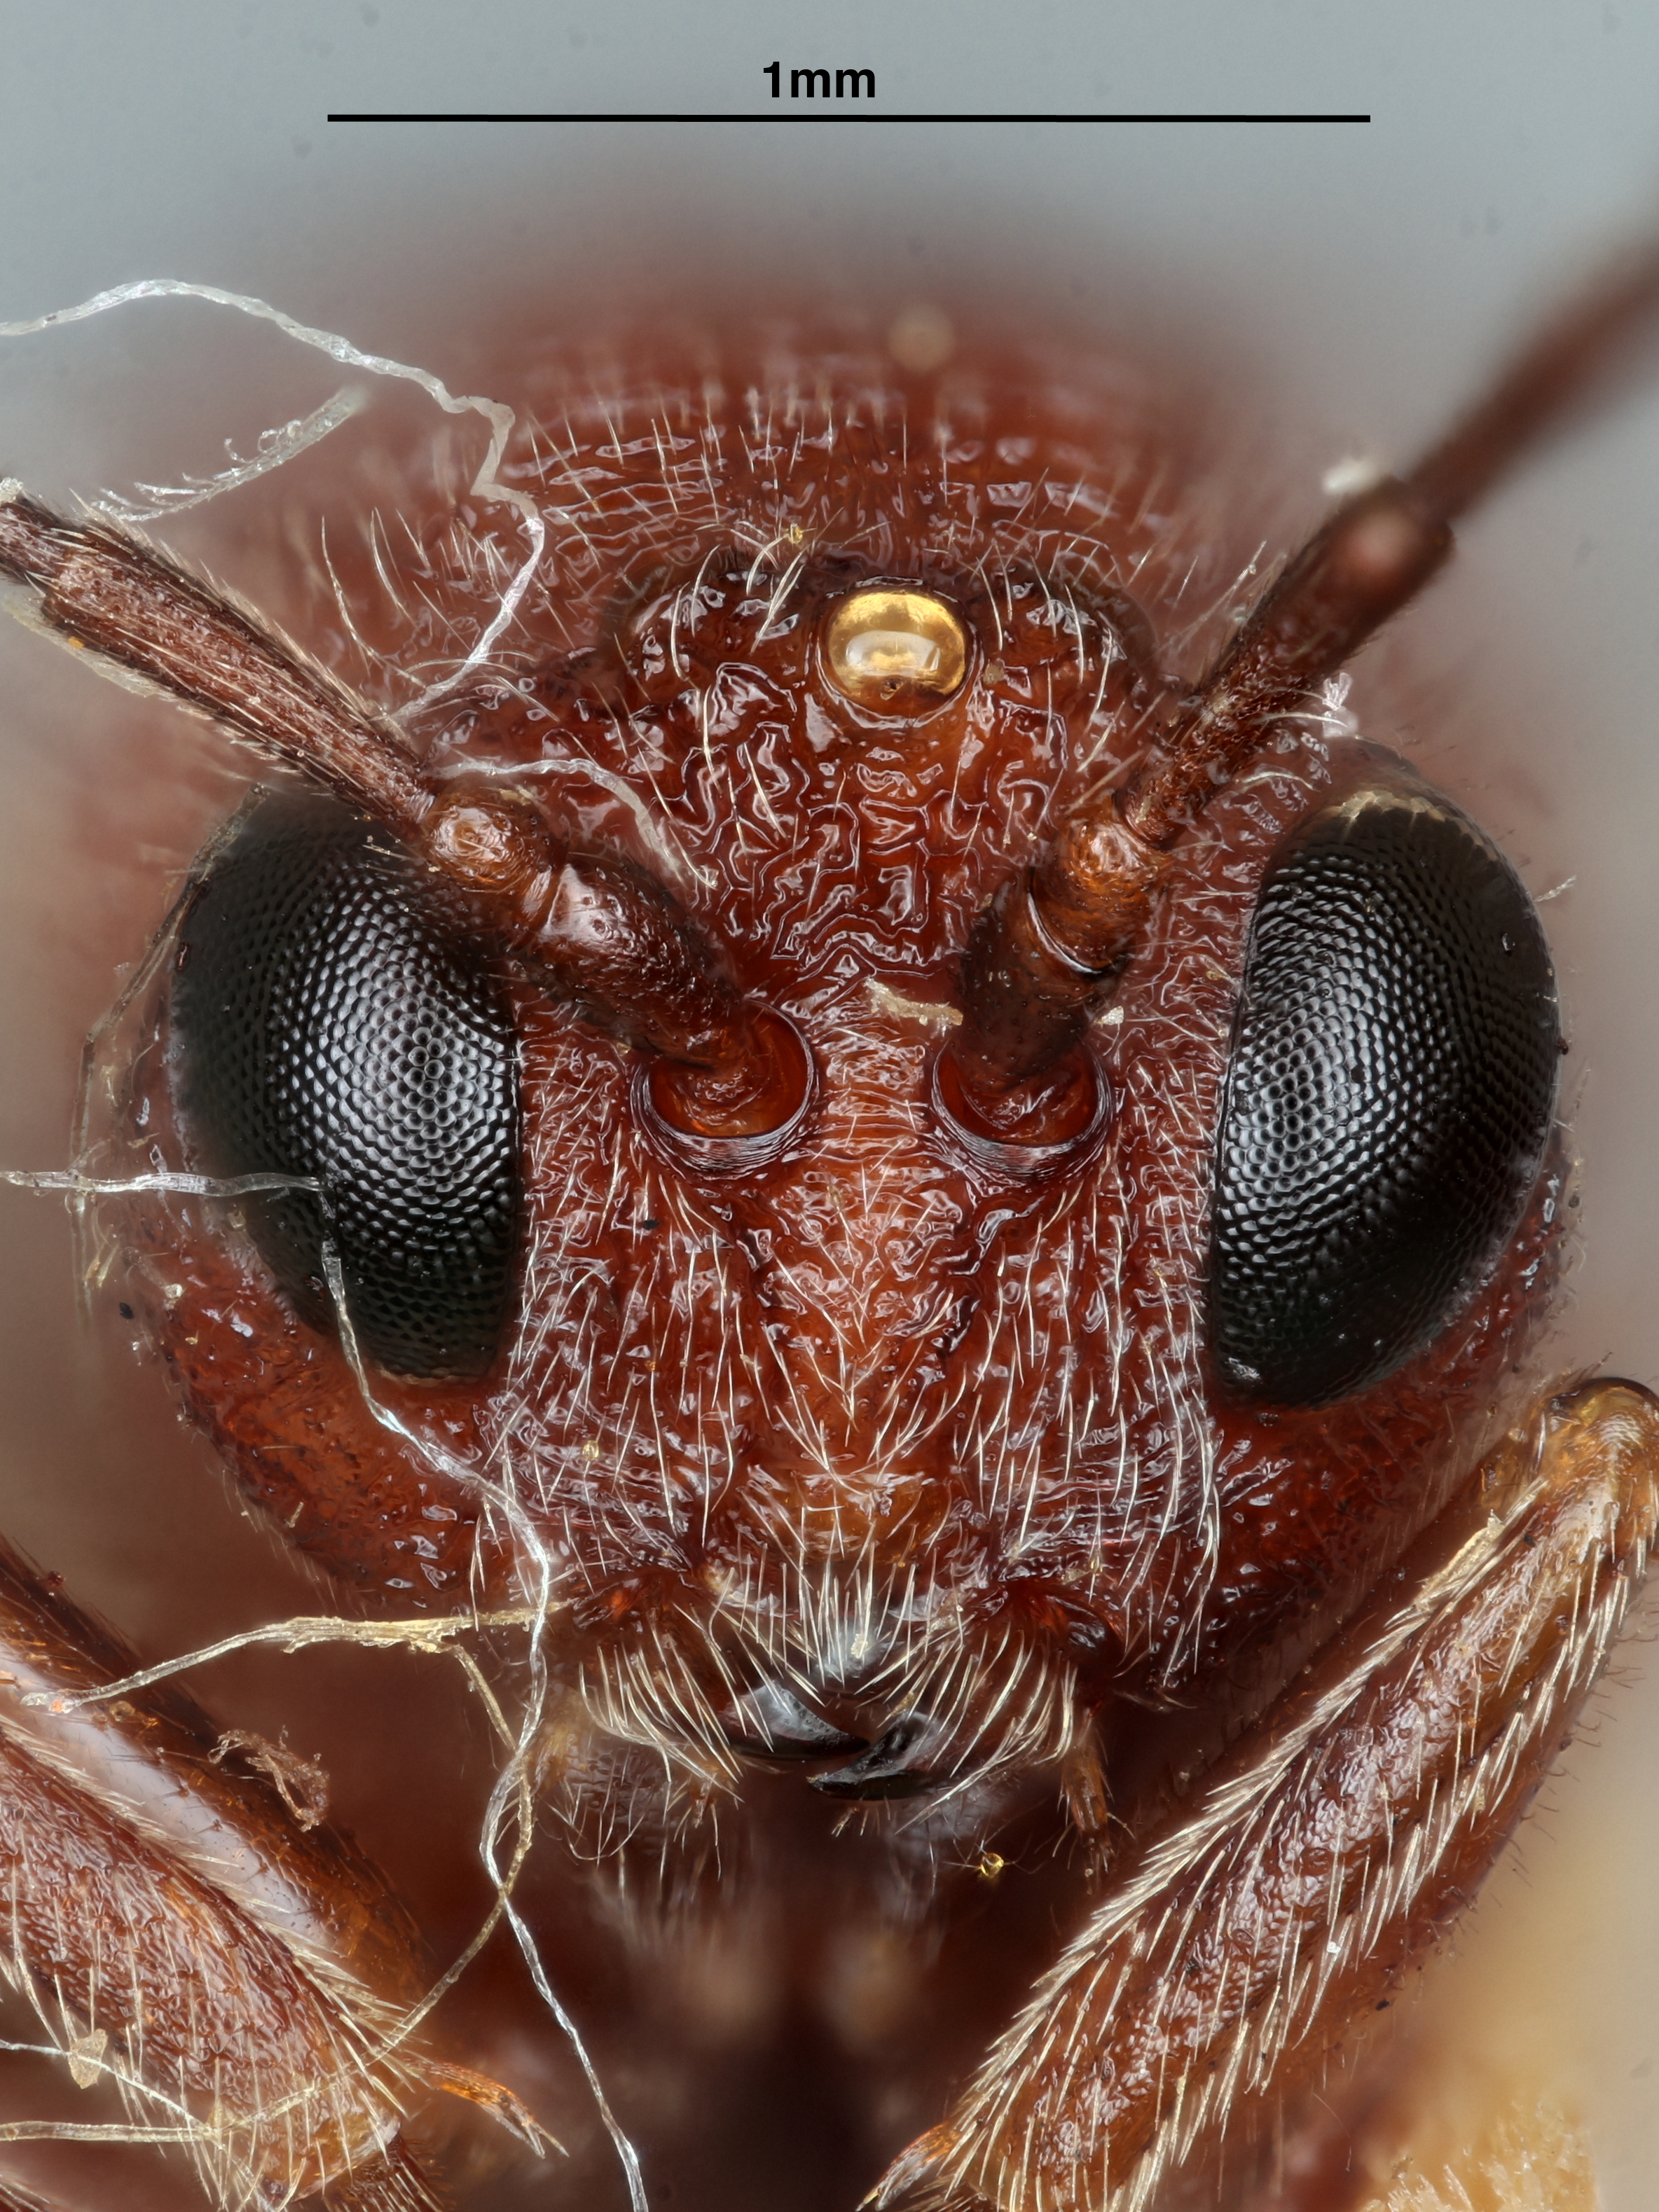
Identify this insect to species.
Amphibolips murata
